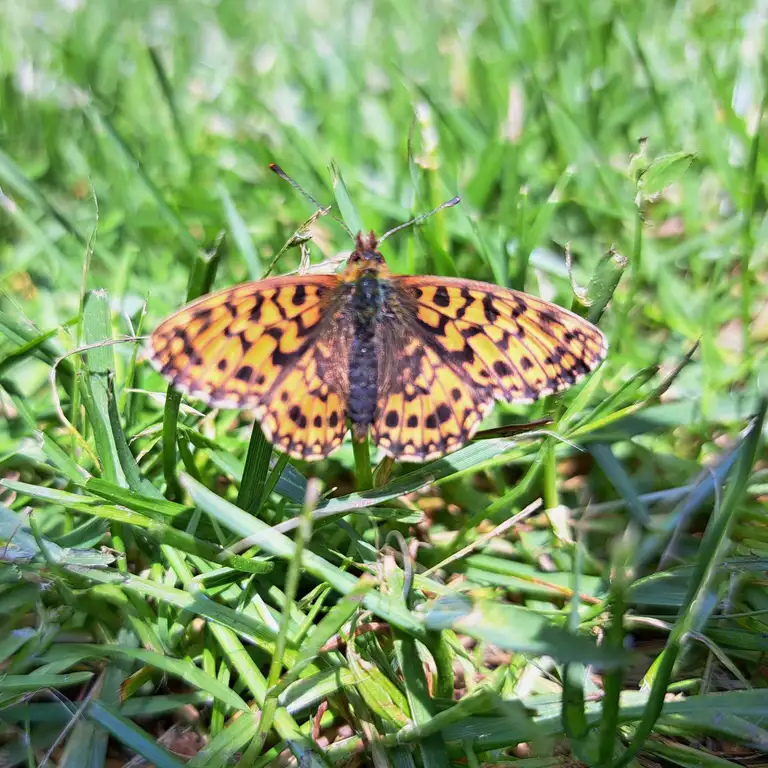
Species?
Boloria dia
